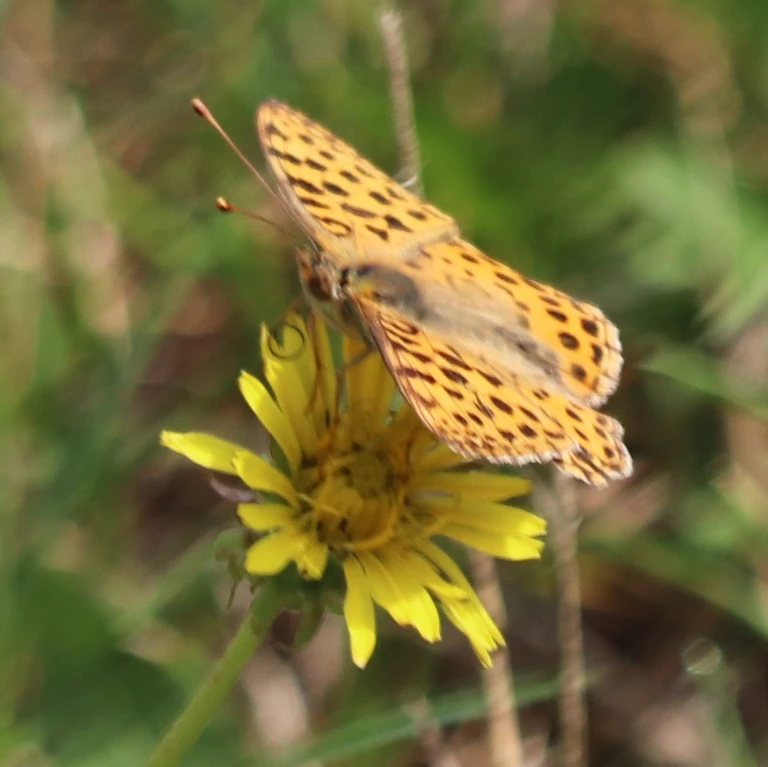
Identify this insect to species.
Issoria lathonia
